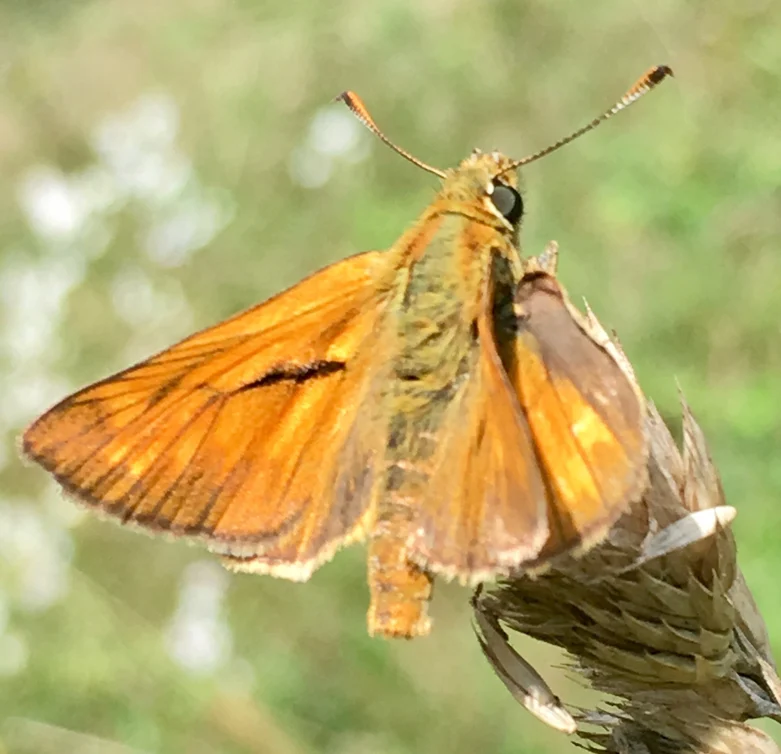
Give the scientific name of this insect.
Ochlodes sylvanus (also Ochlodes venata)
